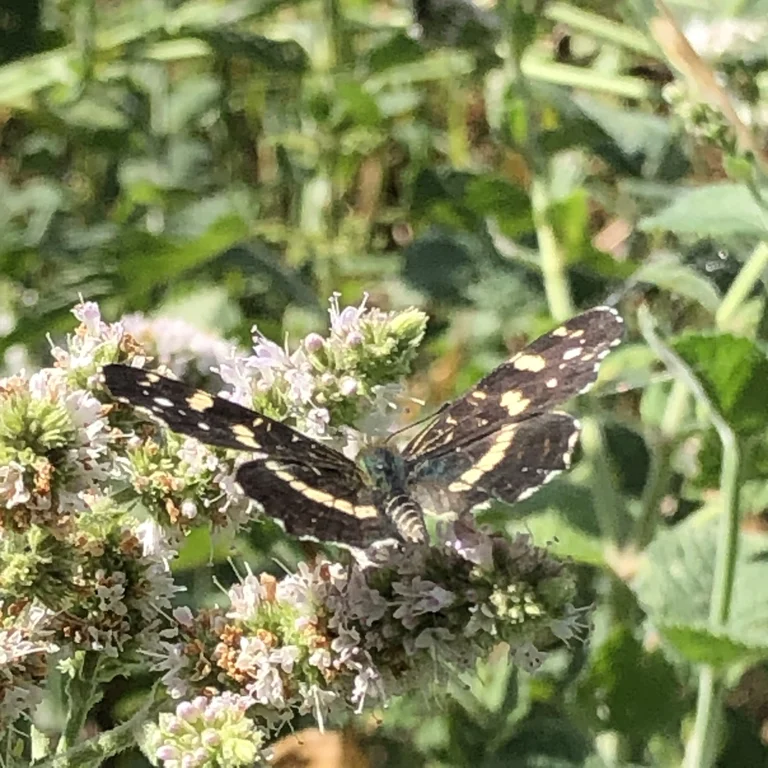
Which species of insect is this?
Araschnia levana
